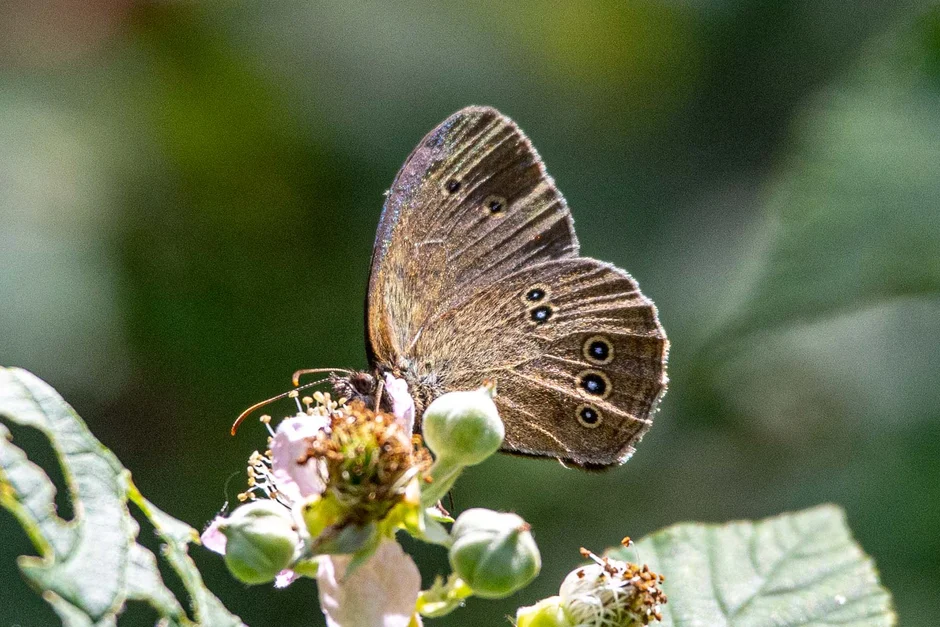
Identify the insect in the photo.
Aphantopus hyperantus
